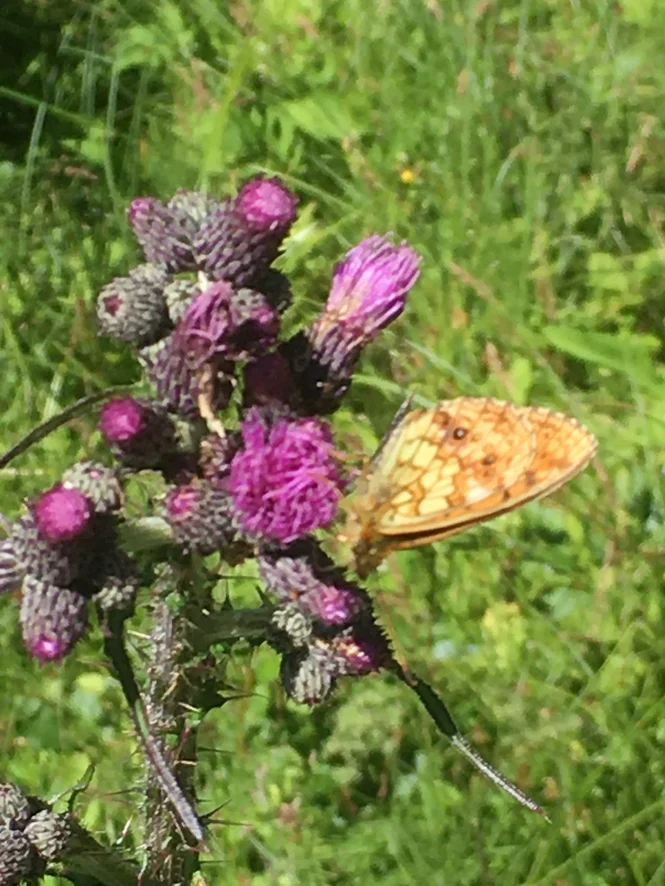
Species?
Brenthis ino
